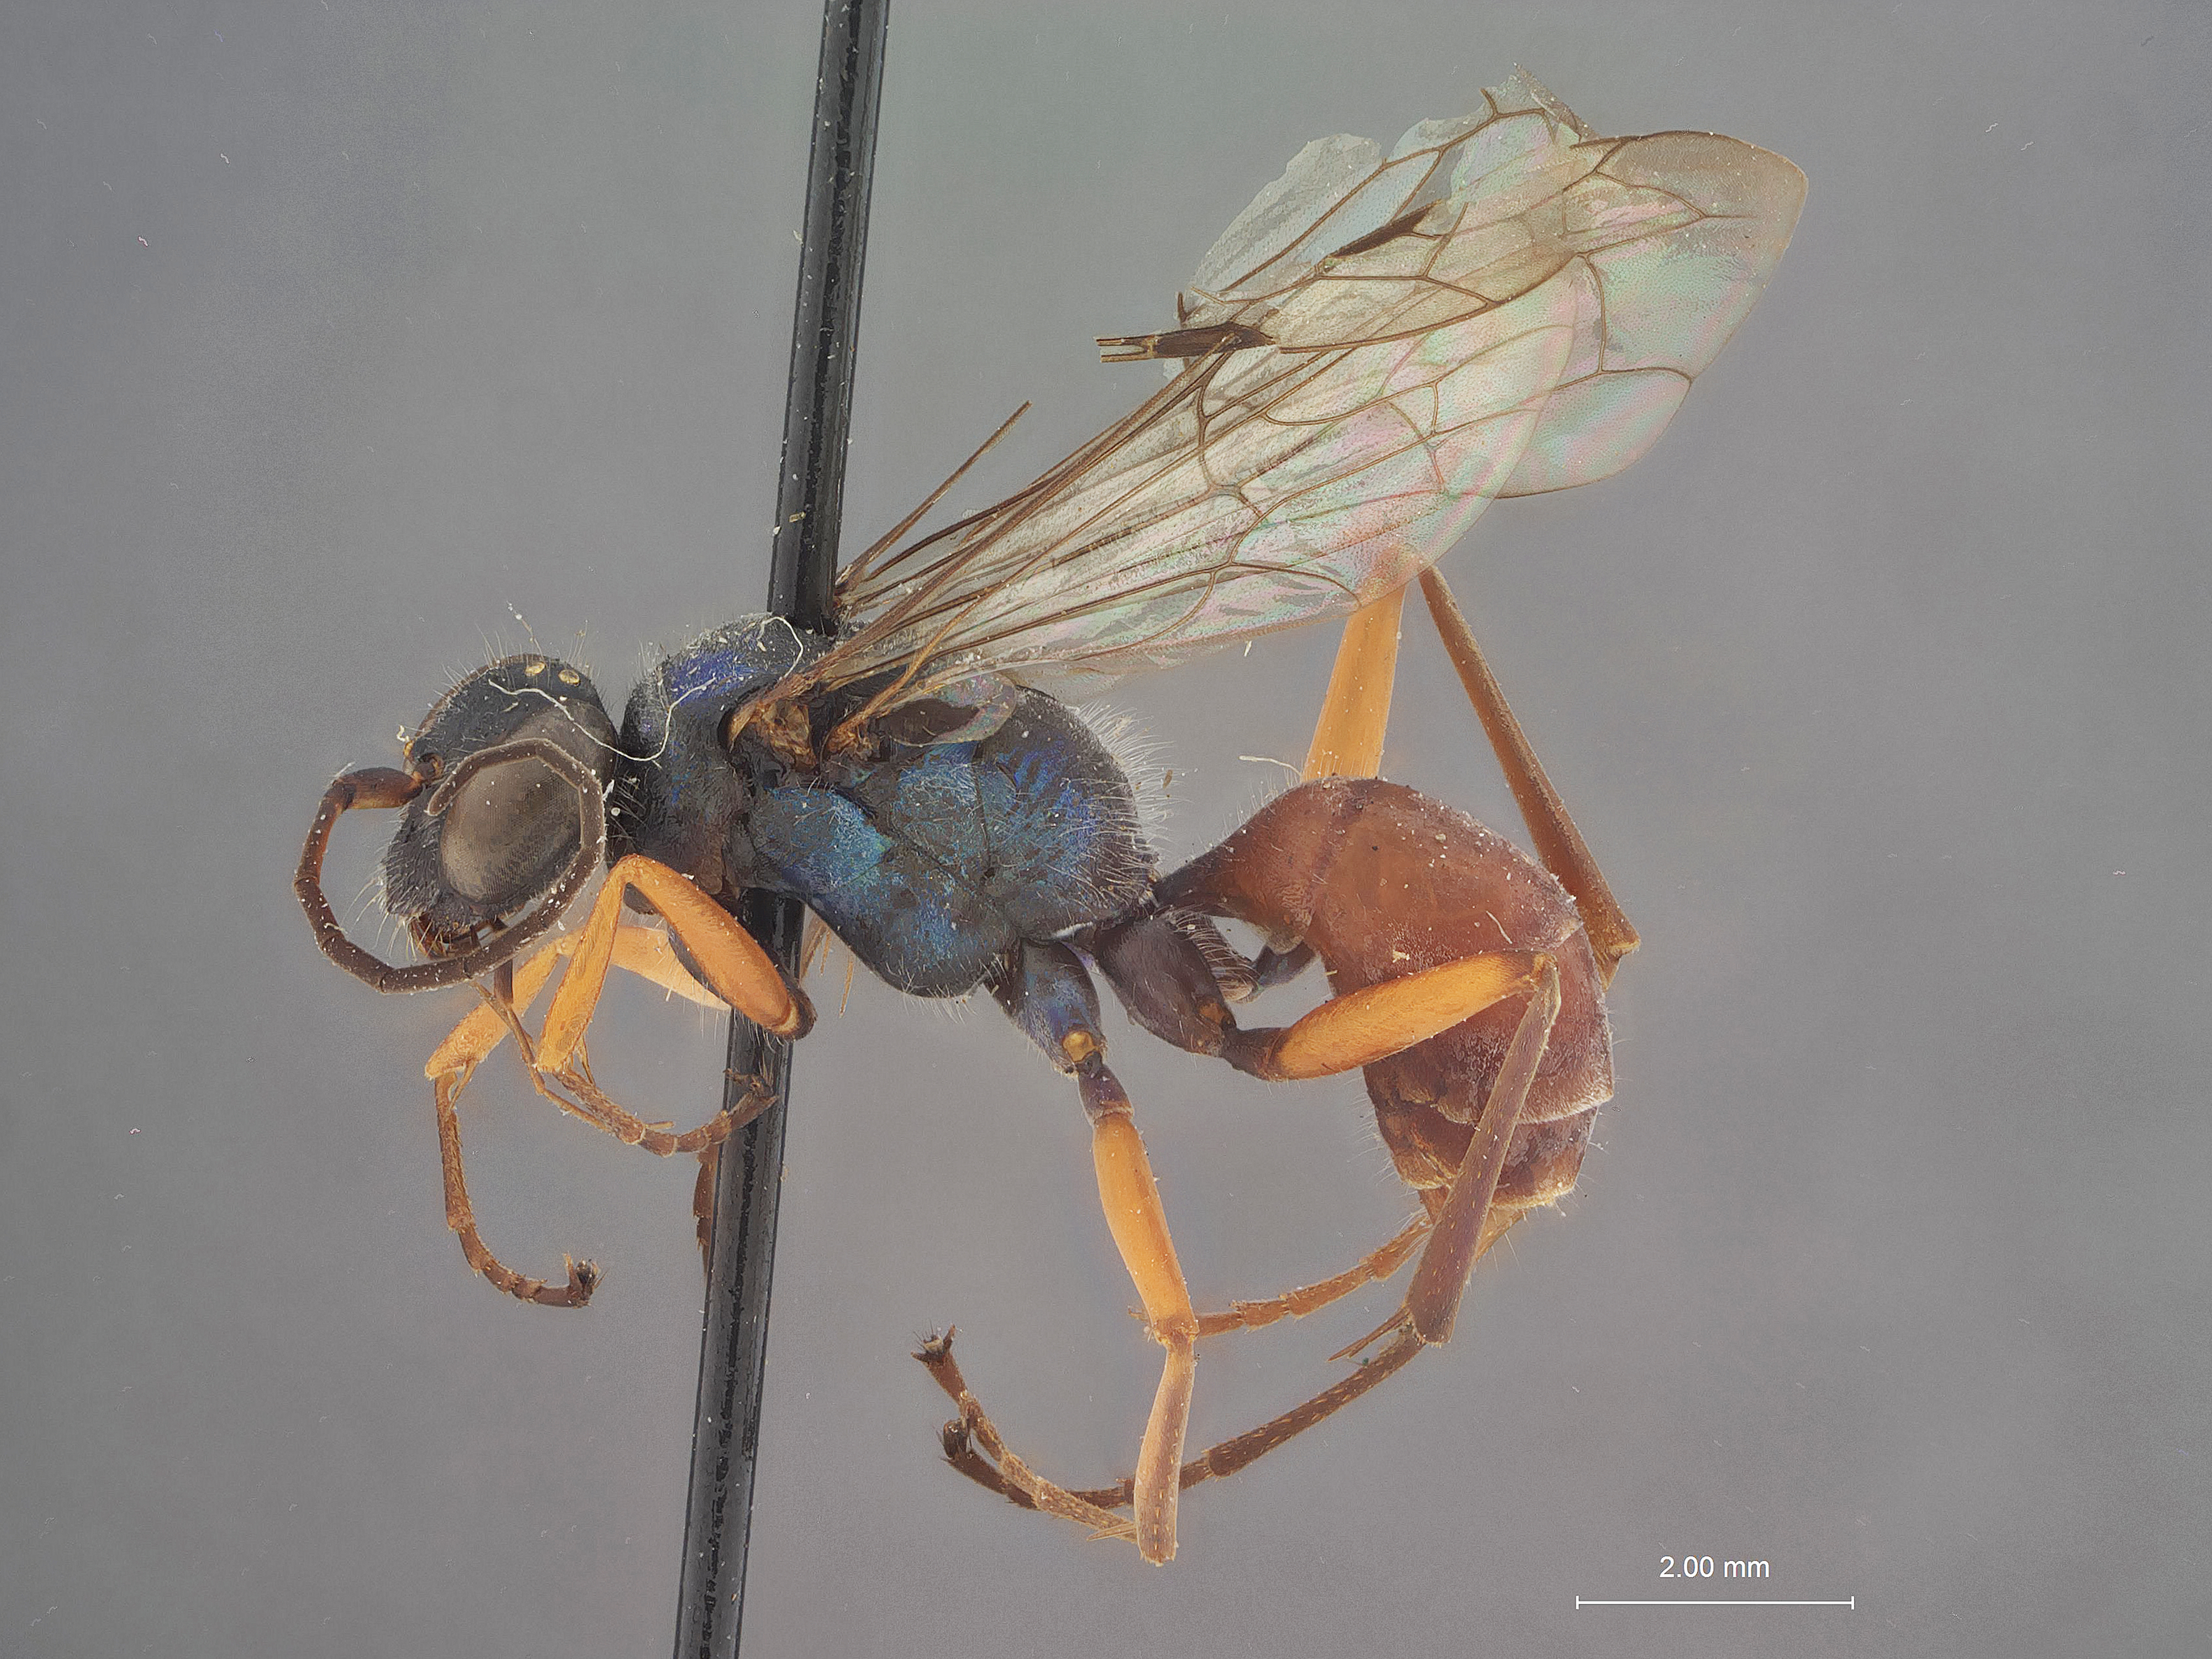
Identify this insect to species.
Auplopus shannoni
